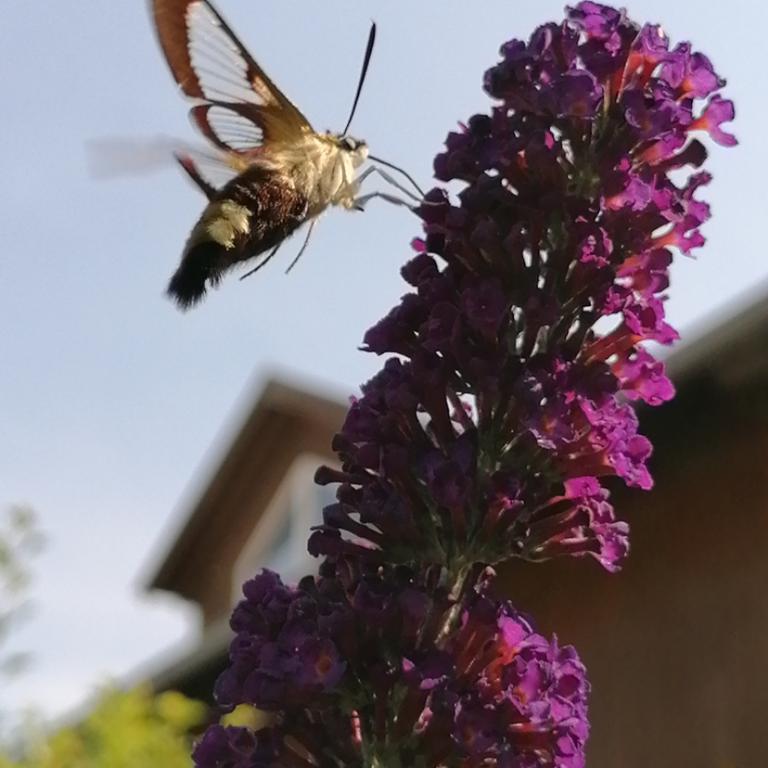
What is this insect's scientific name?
Hemaris fuciformis
